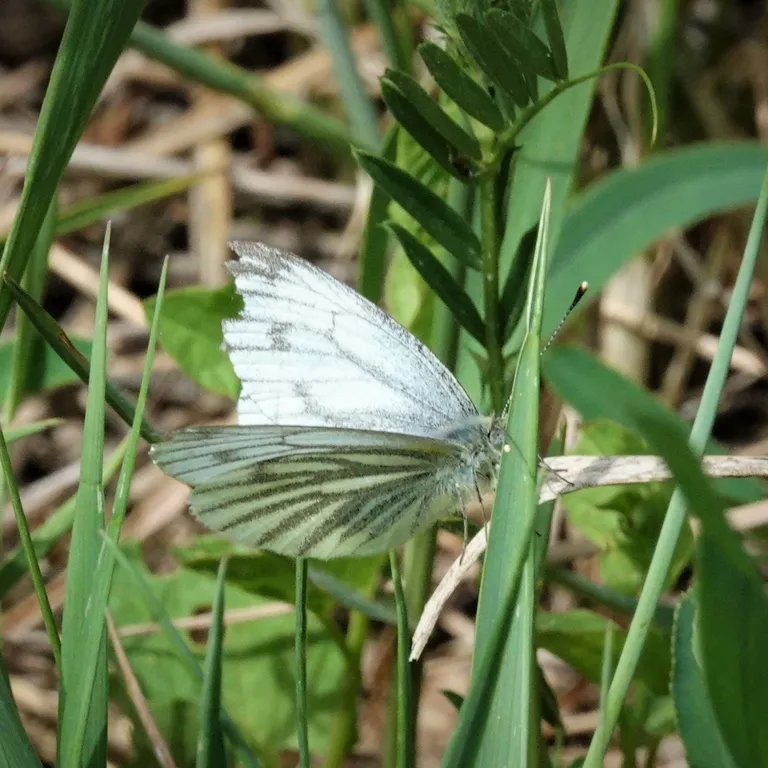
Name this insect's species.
Pieris napi
